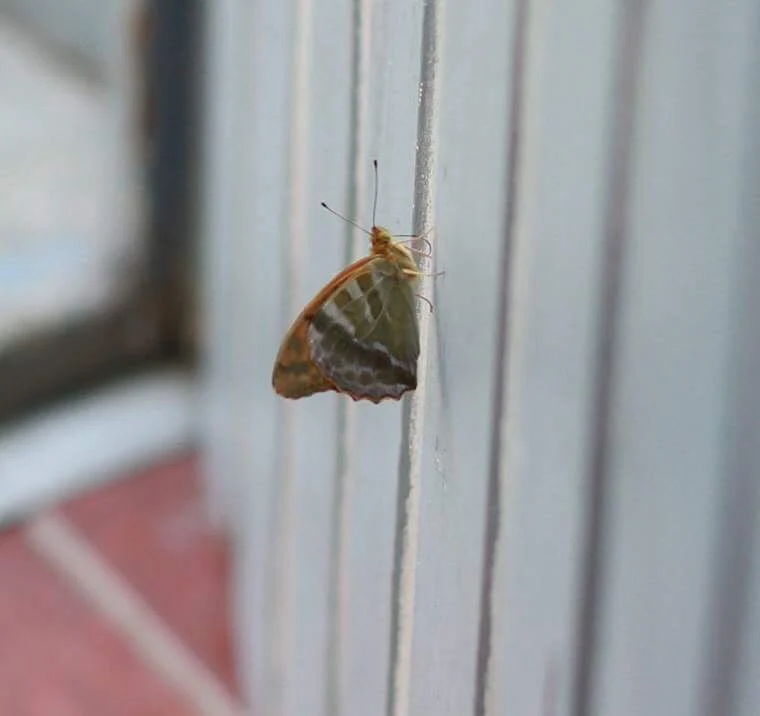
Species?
Argynnis paphia
